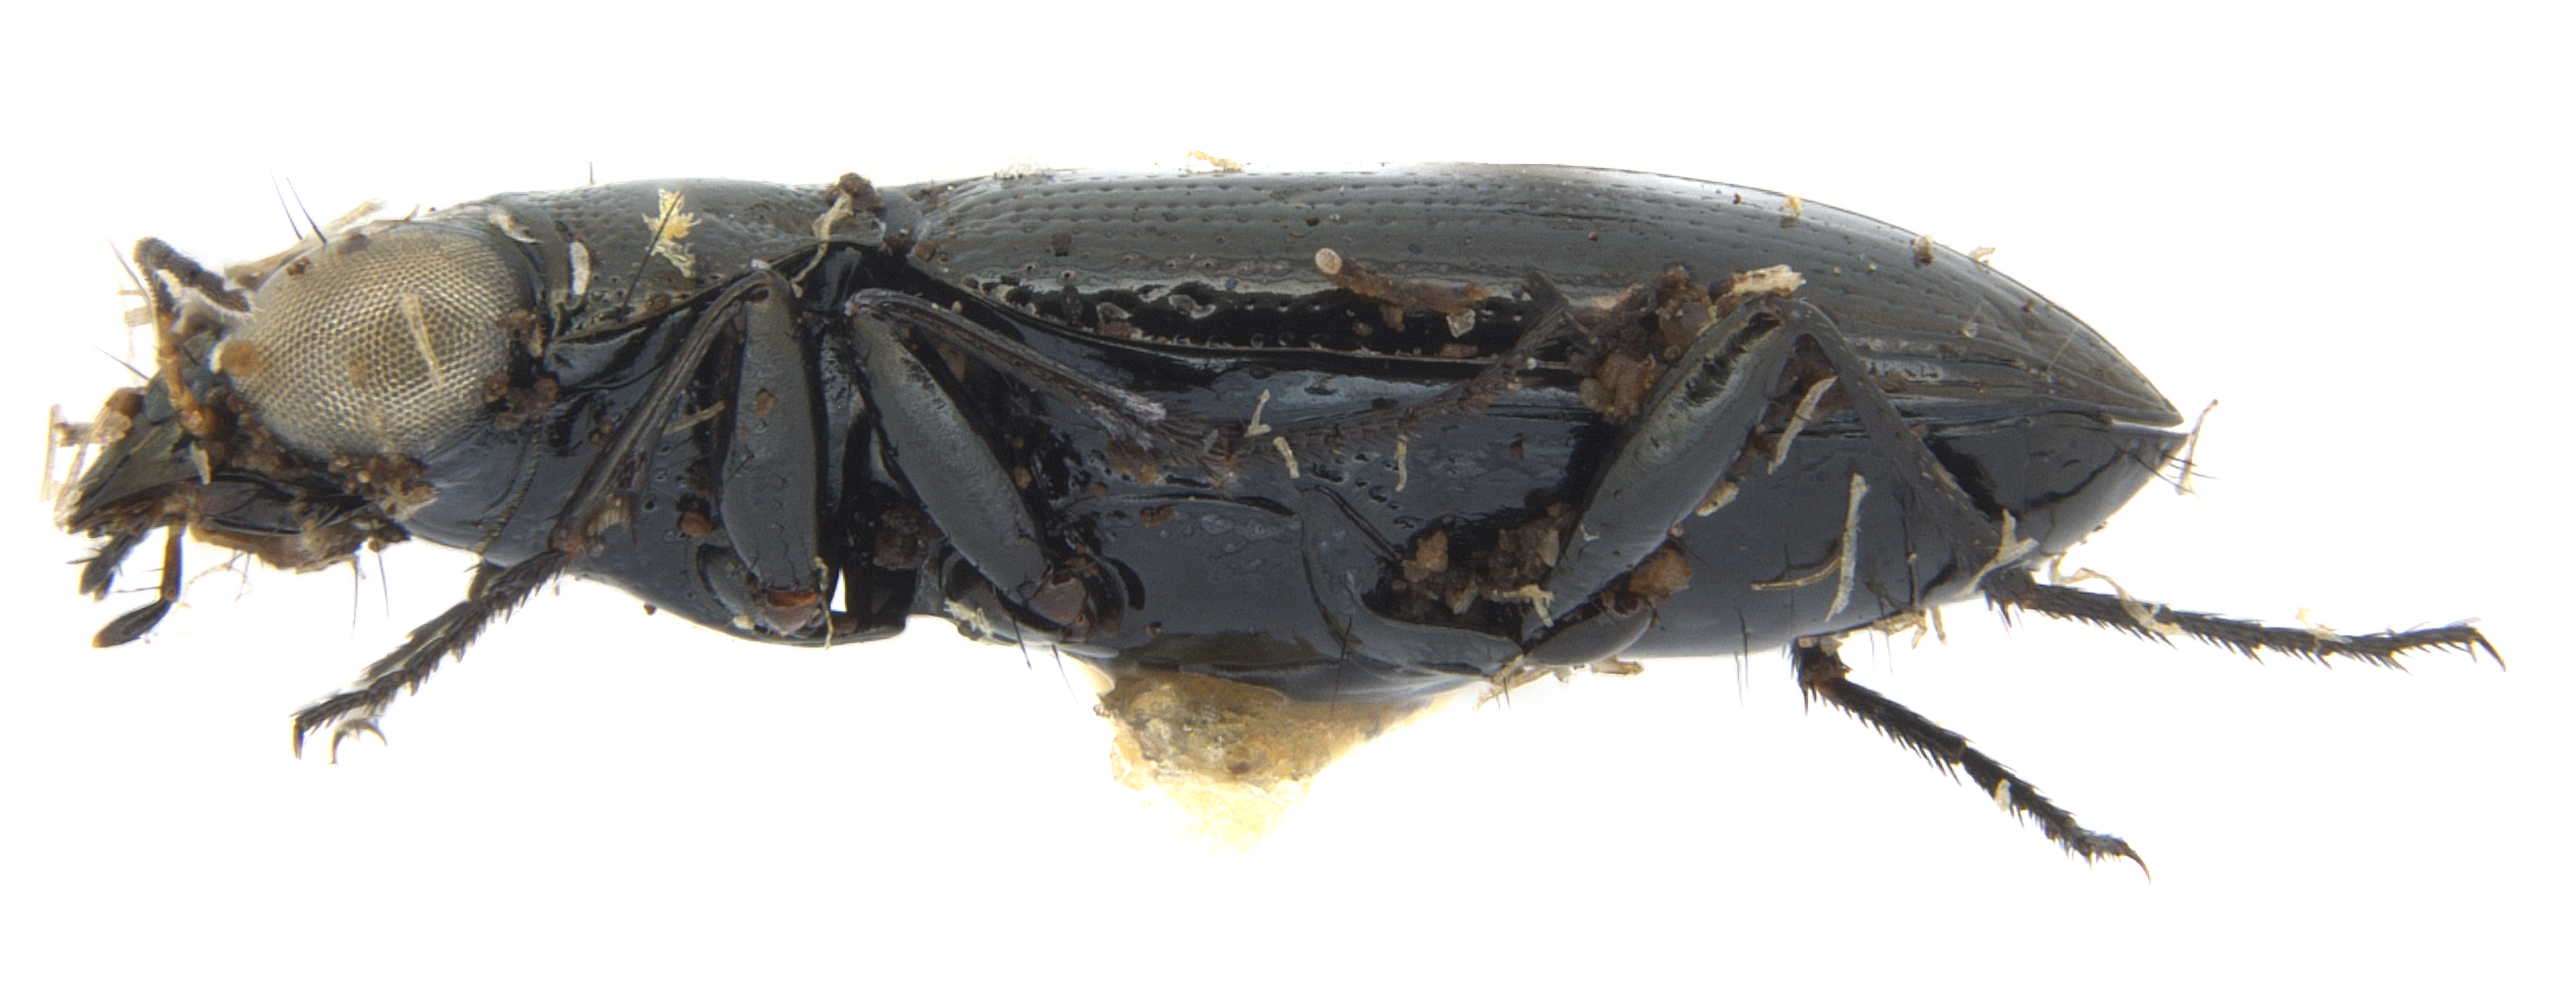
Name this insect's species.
Notiophilus aestuans
